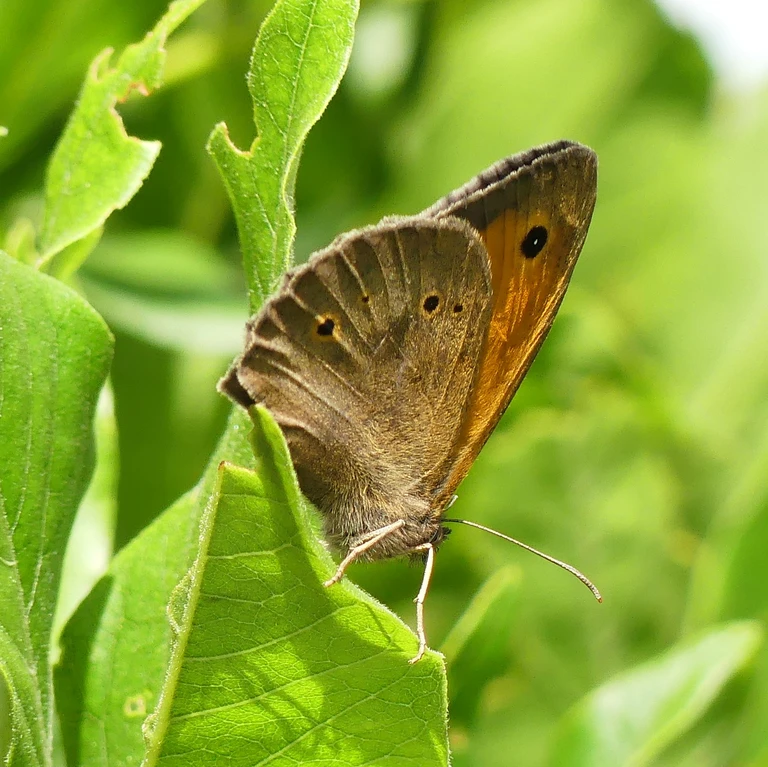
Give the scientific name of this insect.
Maniola jurtina
